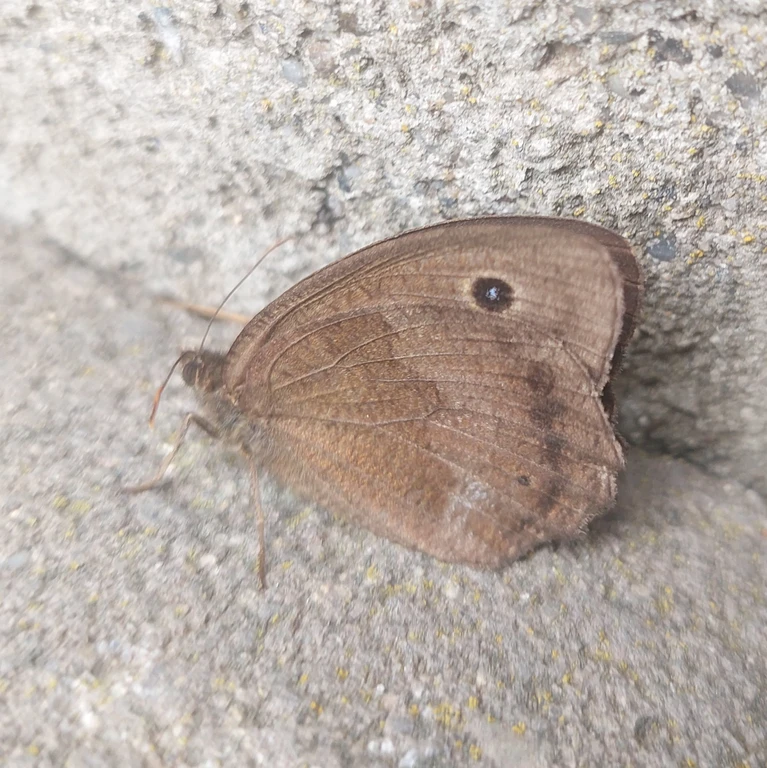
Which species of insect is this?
Minois dryas
